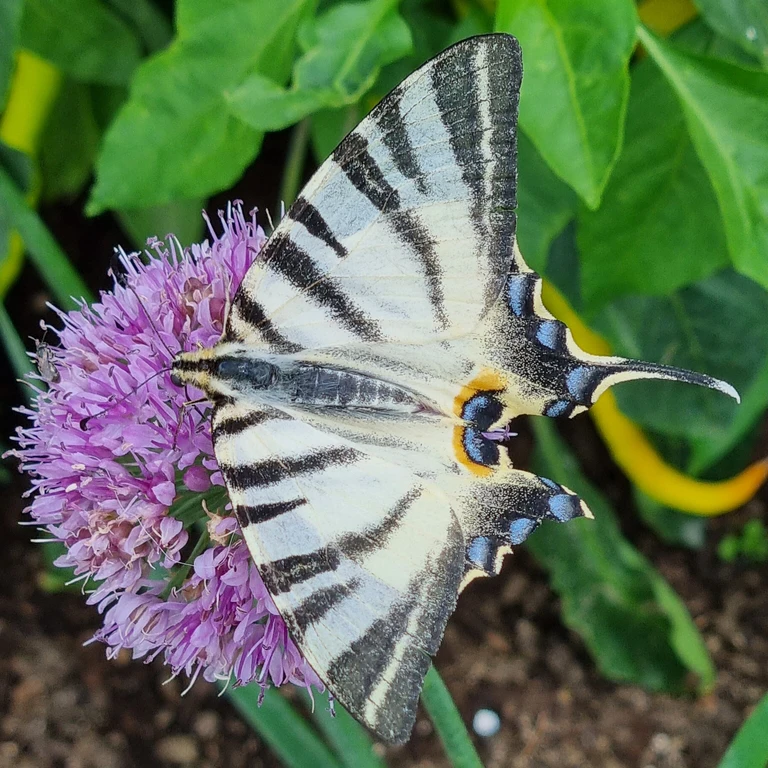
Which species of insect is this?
Iphiclides podalirius
